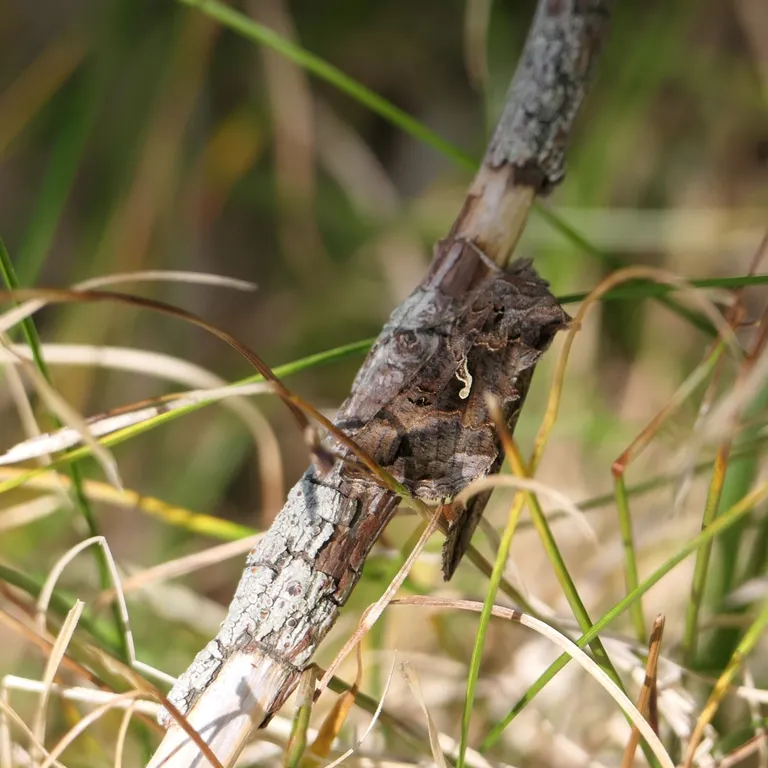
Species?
Autographa gamma
